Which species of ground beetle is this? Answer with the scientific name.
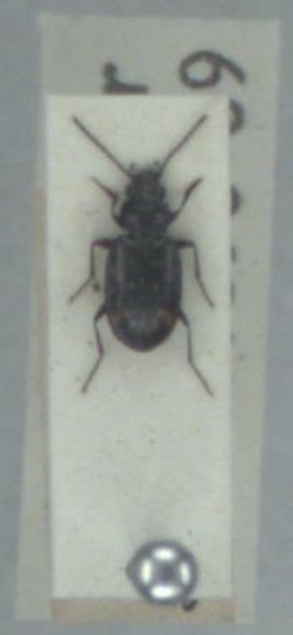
Bembidion obliquum
